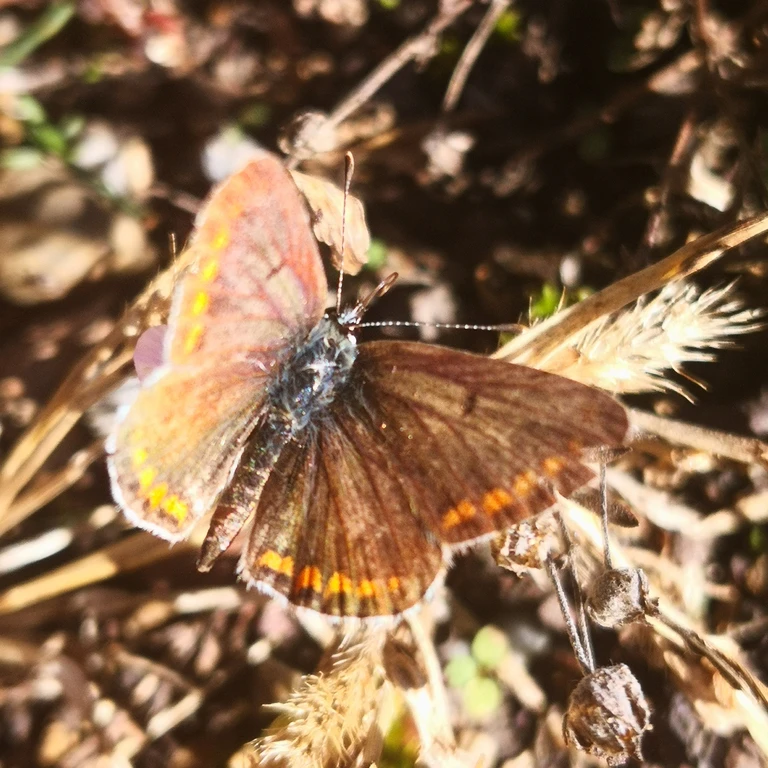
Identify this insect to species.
Aricia agestis/artaxerxes
